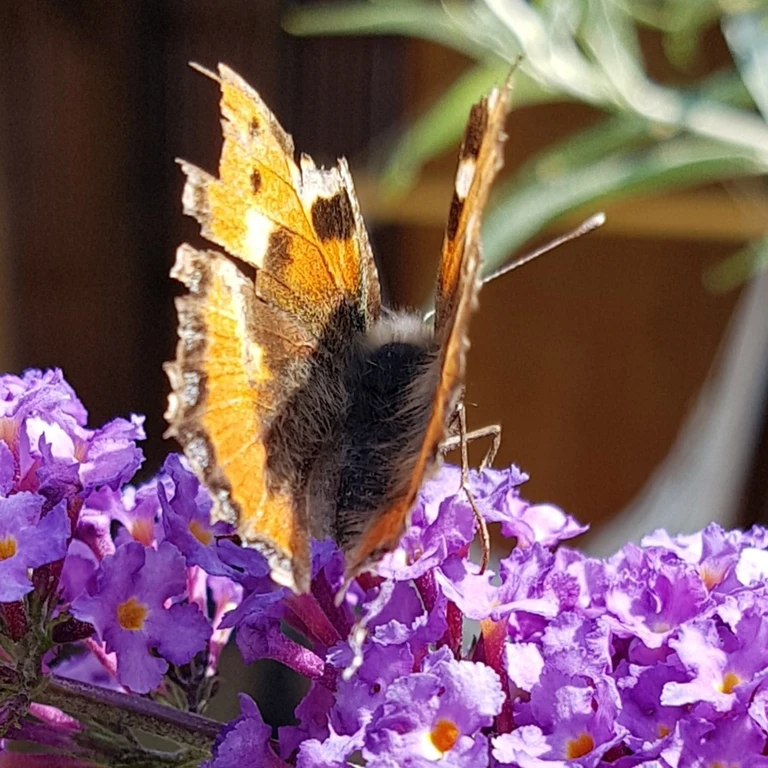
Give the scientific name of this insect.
Aglais urticae
